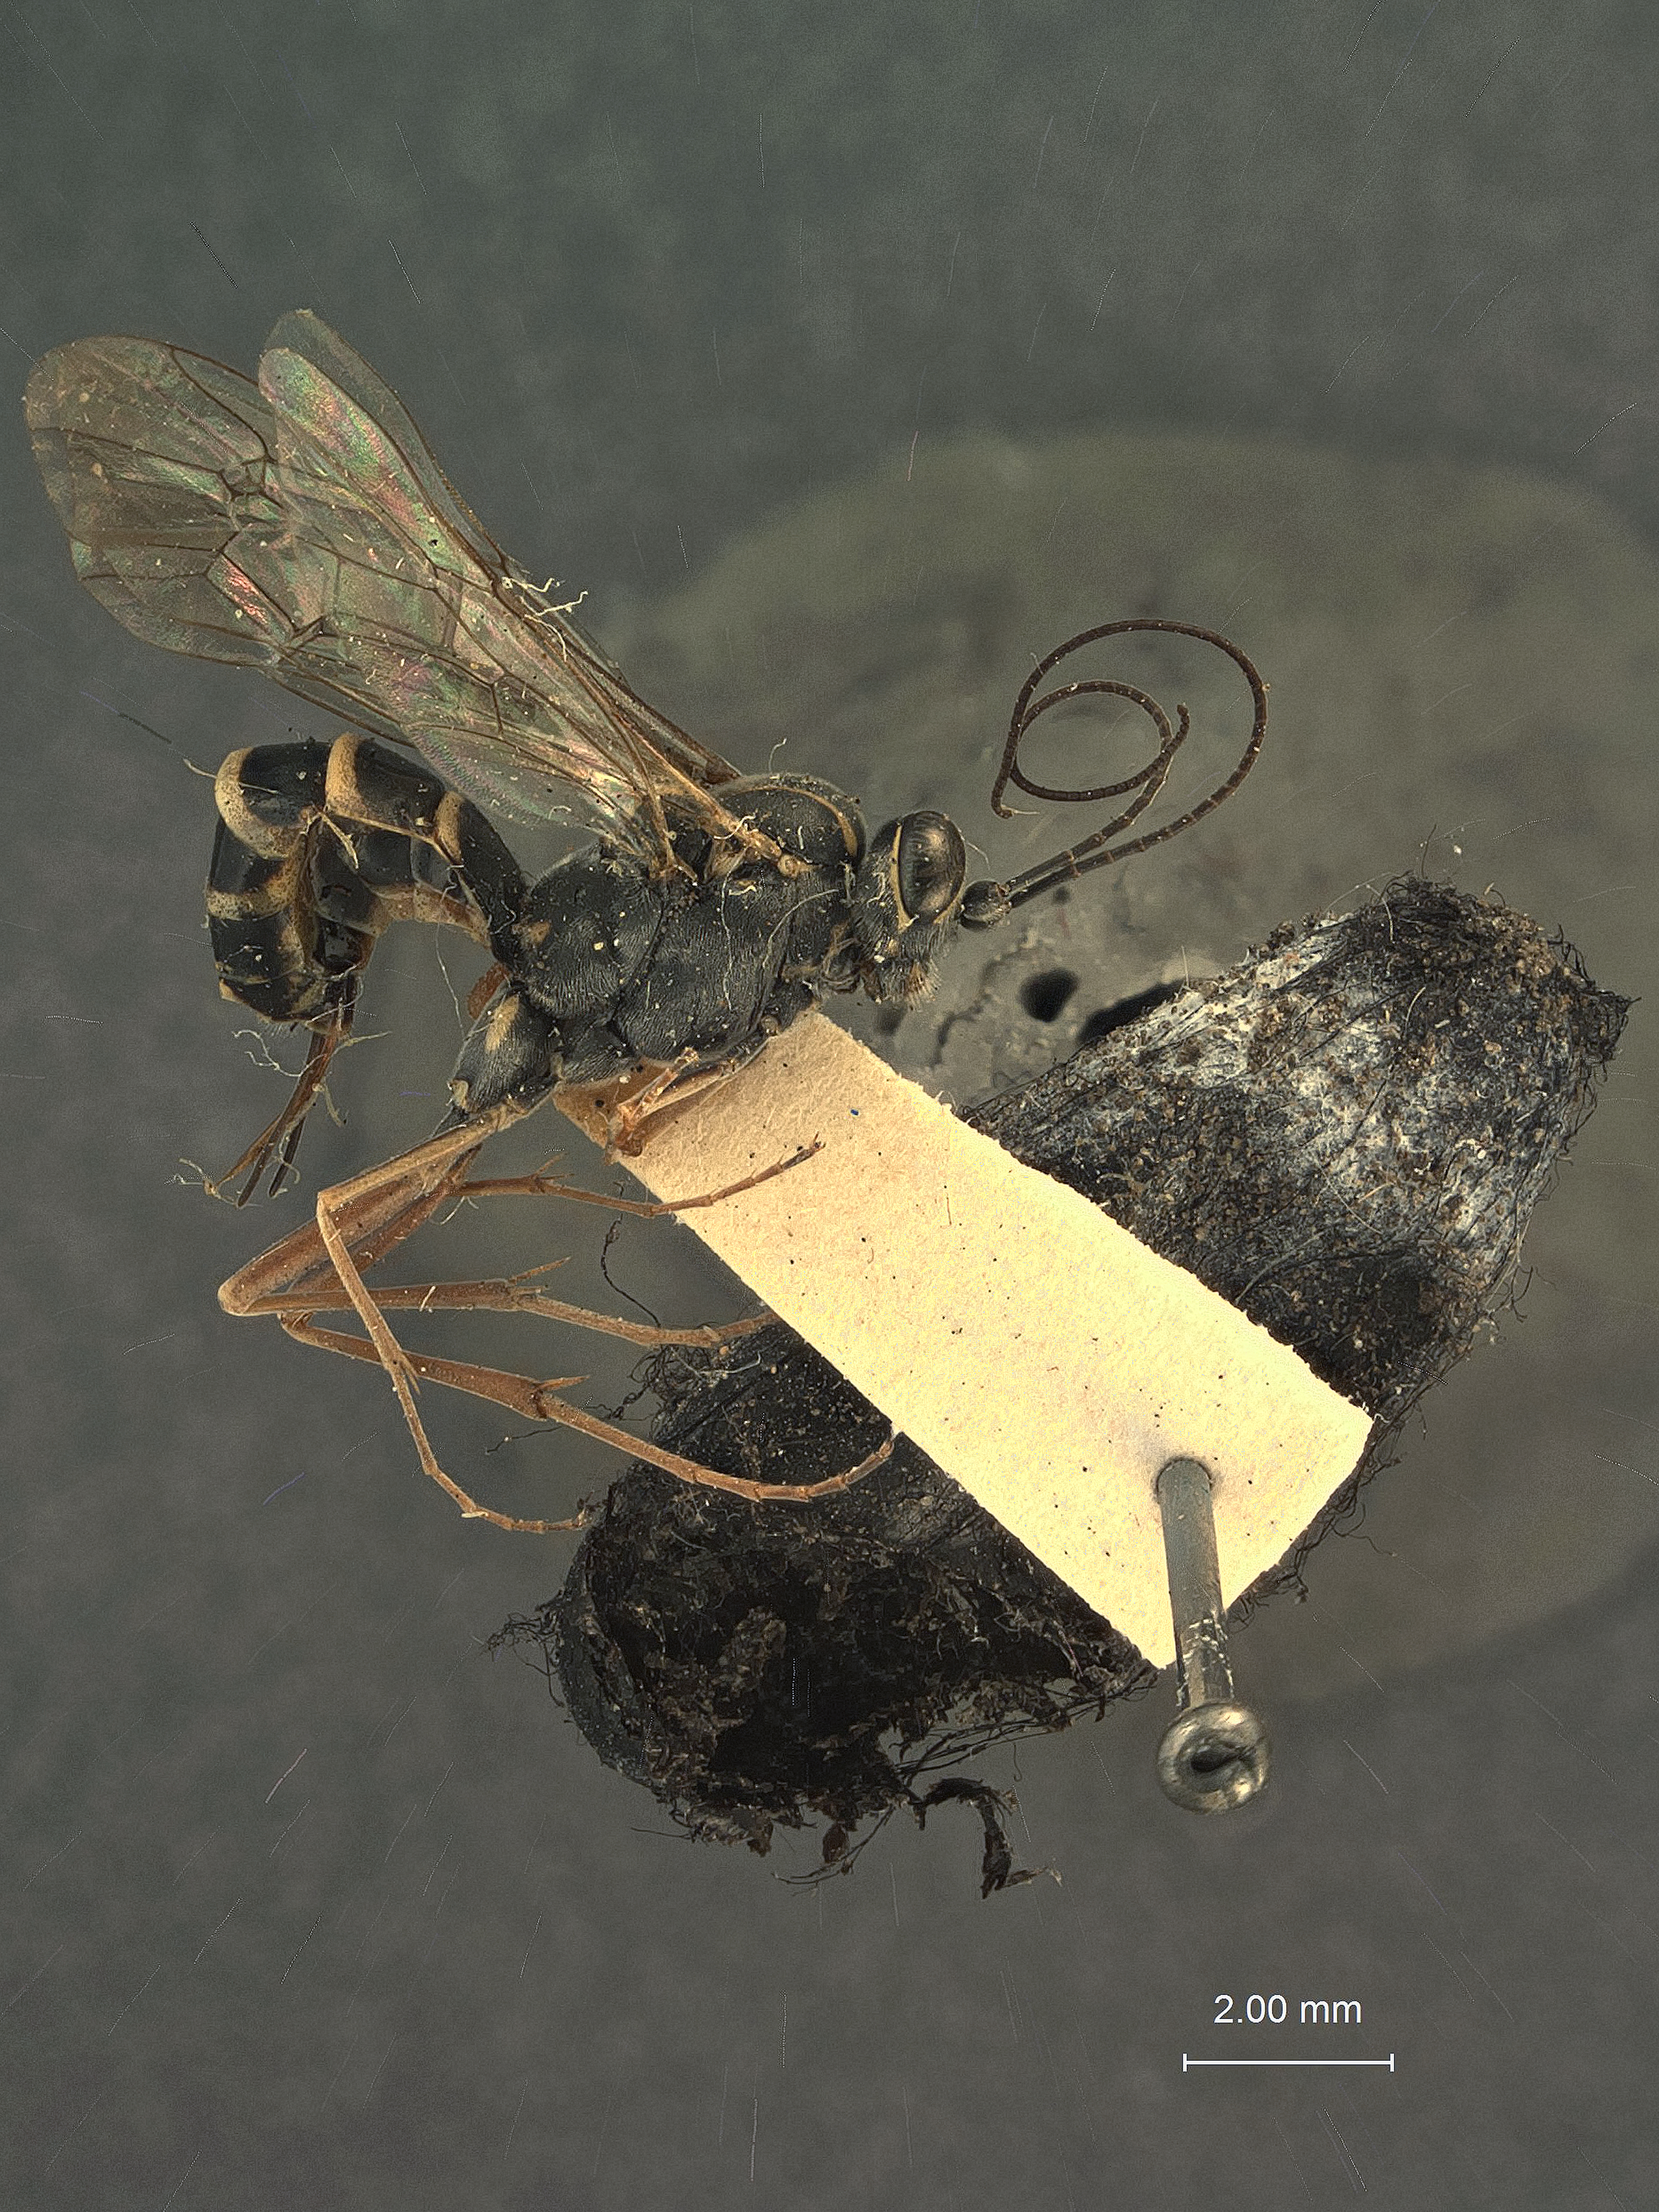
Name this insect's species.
Exetastes lasius
